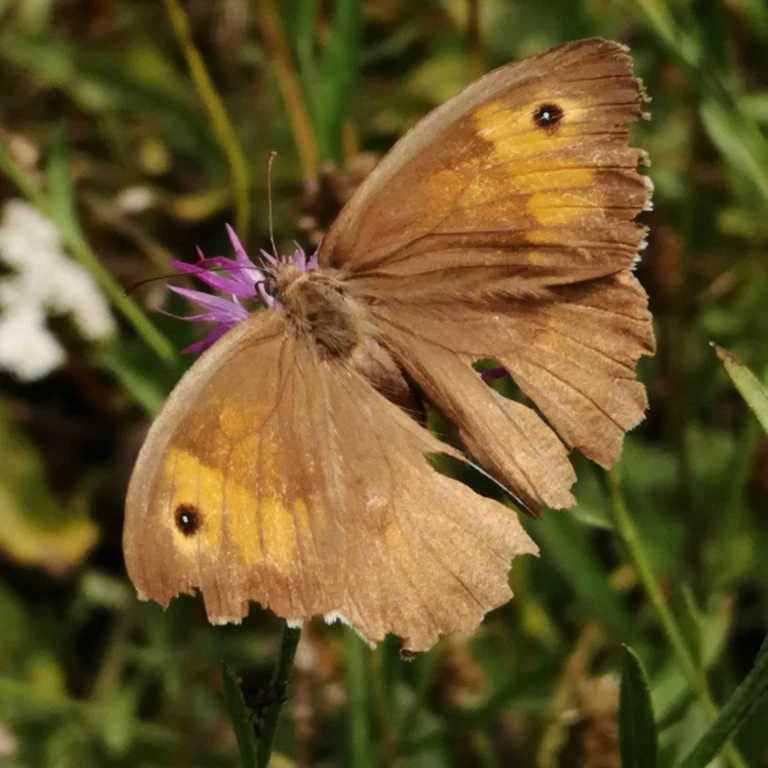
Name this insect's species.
Maniola jurtina
